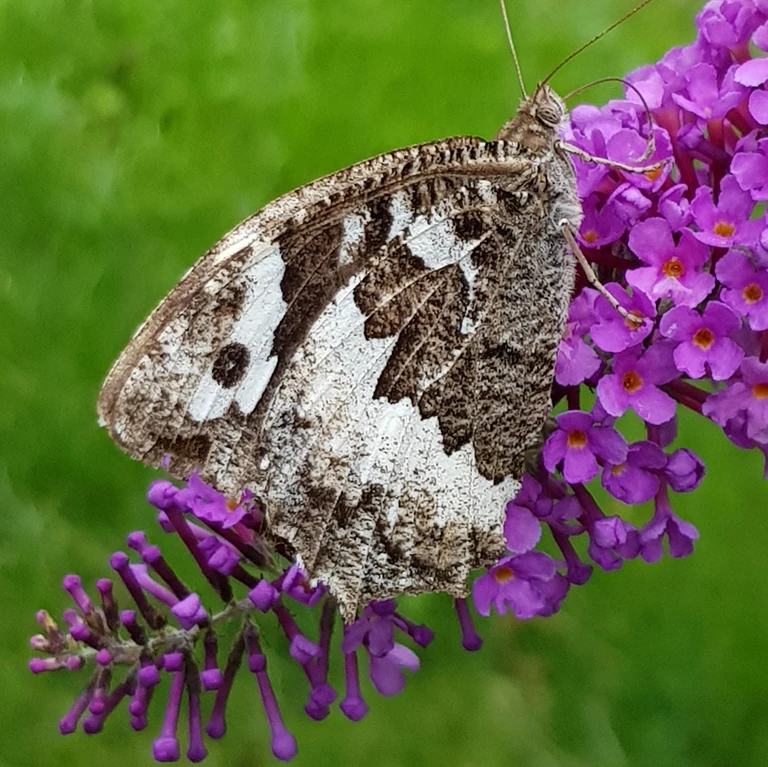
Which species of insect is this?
Brintesia circe
